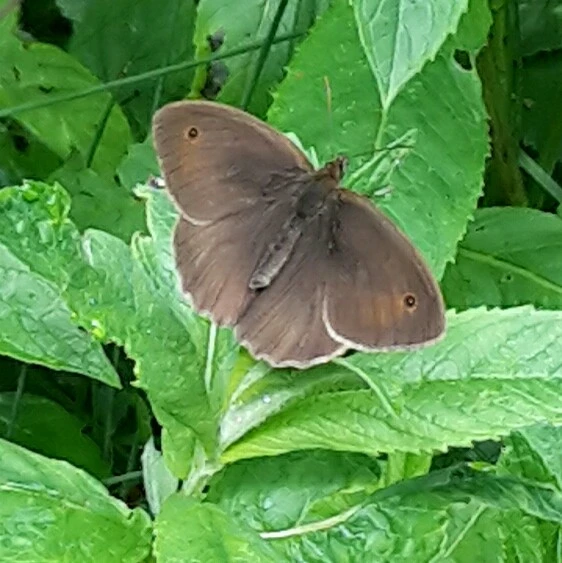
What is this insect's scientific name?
Maniola jurtina
